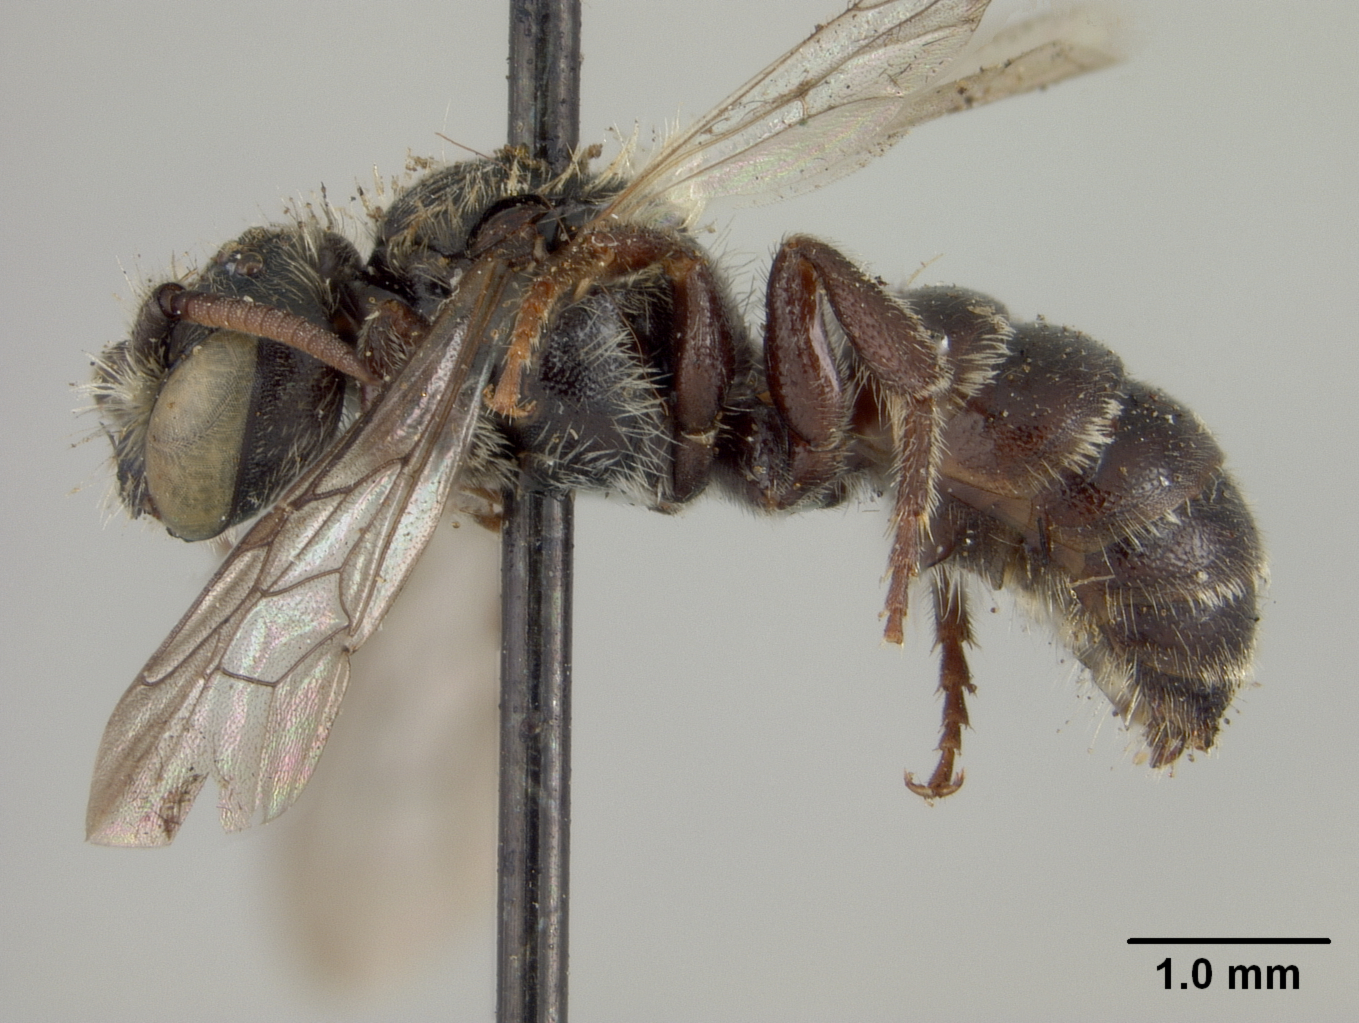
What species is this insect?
Hoplitis producta
